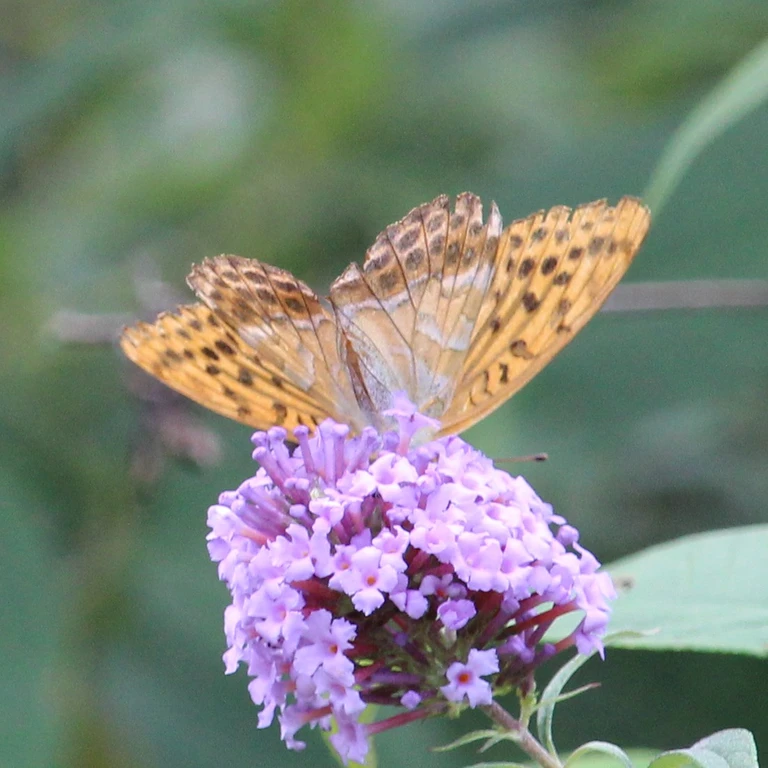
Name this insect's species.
Argynnis paphia
